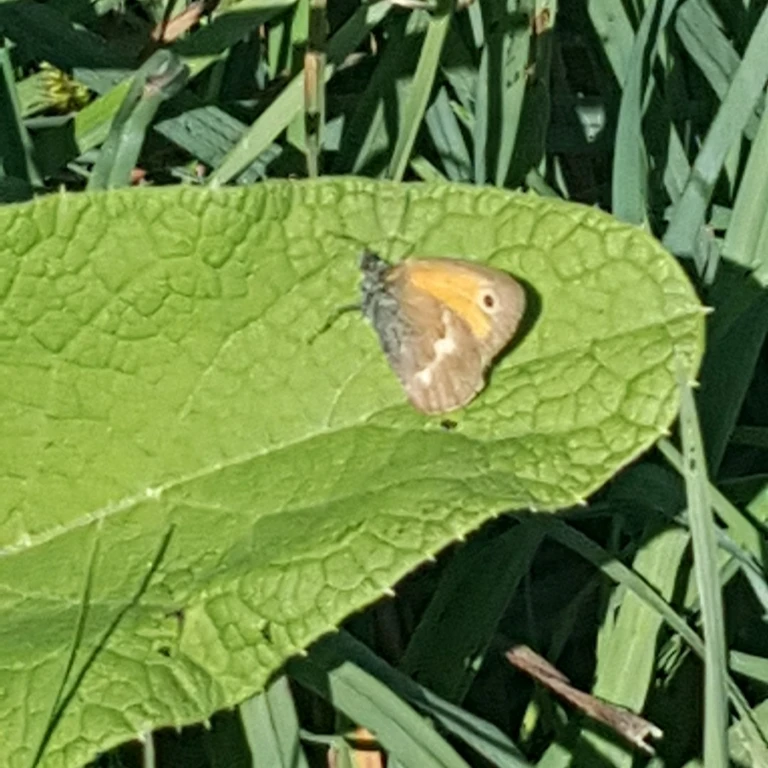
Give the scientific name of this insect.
Coenonympha pamphilus
